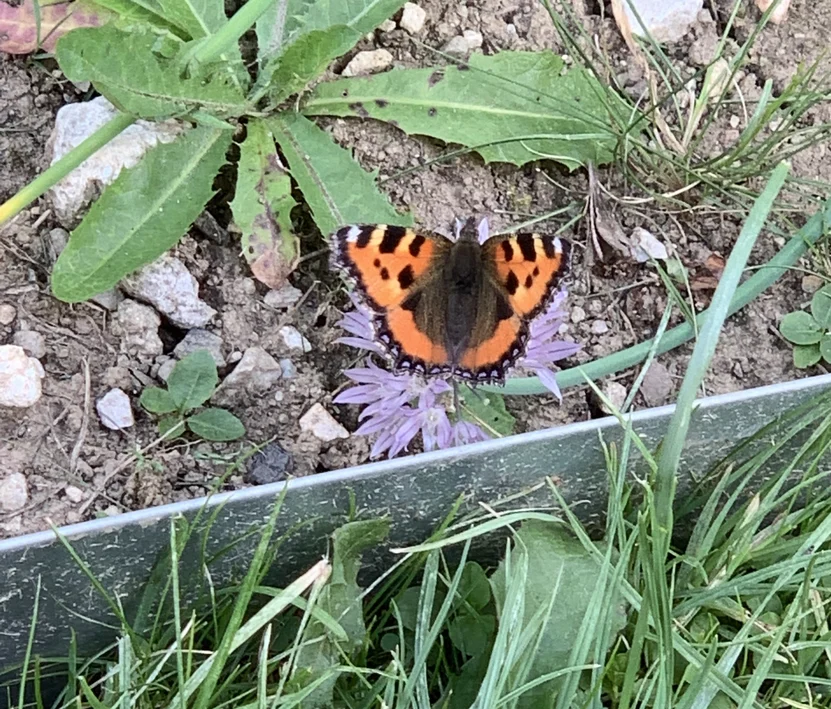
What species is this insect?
Aglais urticae
